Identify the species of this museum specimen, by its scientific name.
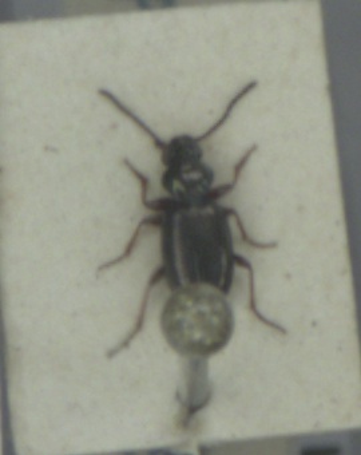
Bembidion lampros
